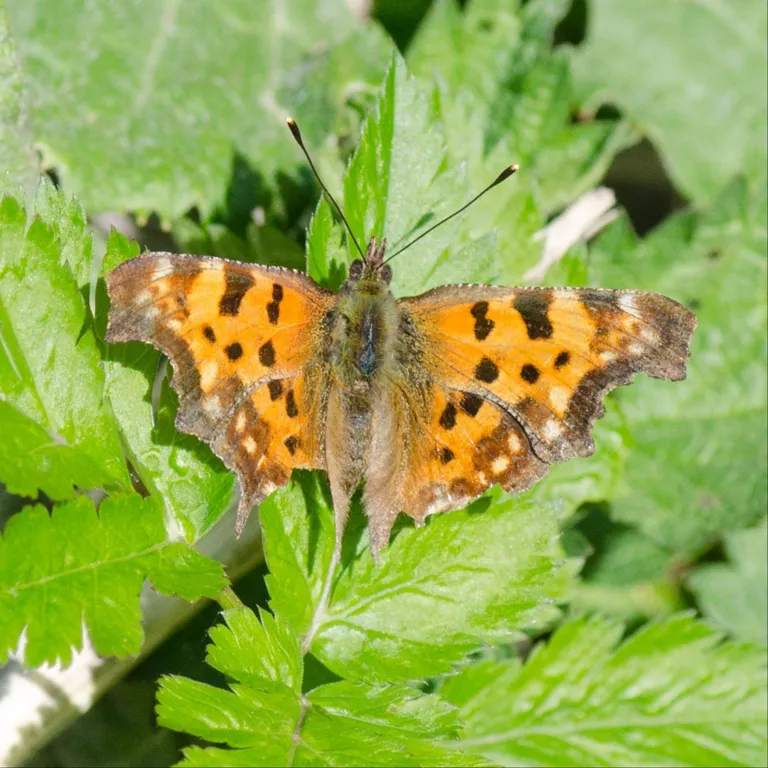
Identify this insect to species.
Polygonia c-album
